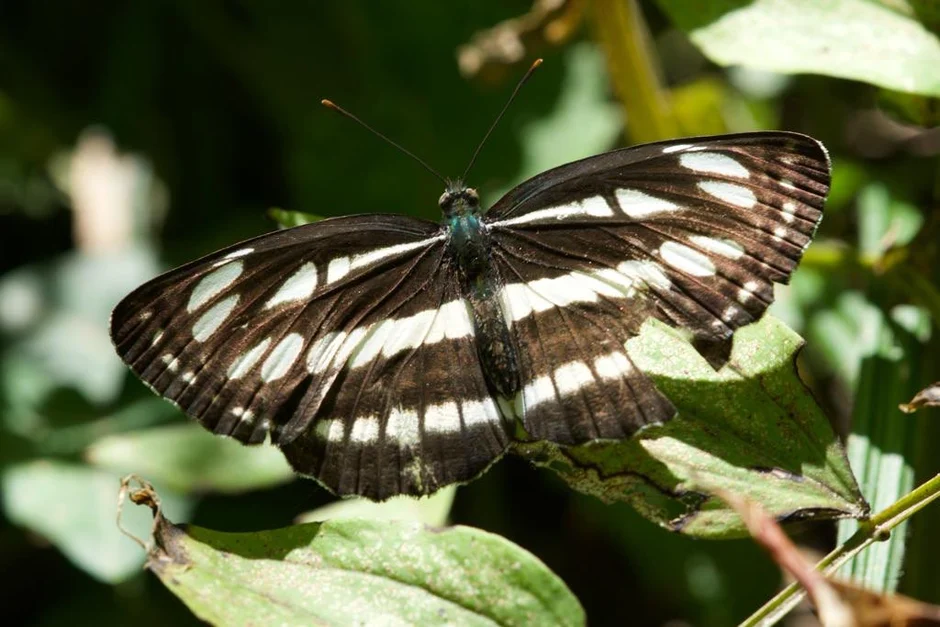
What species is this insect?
Neptis sappho
